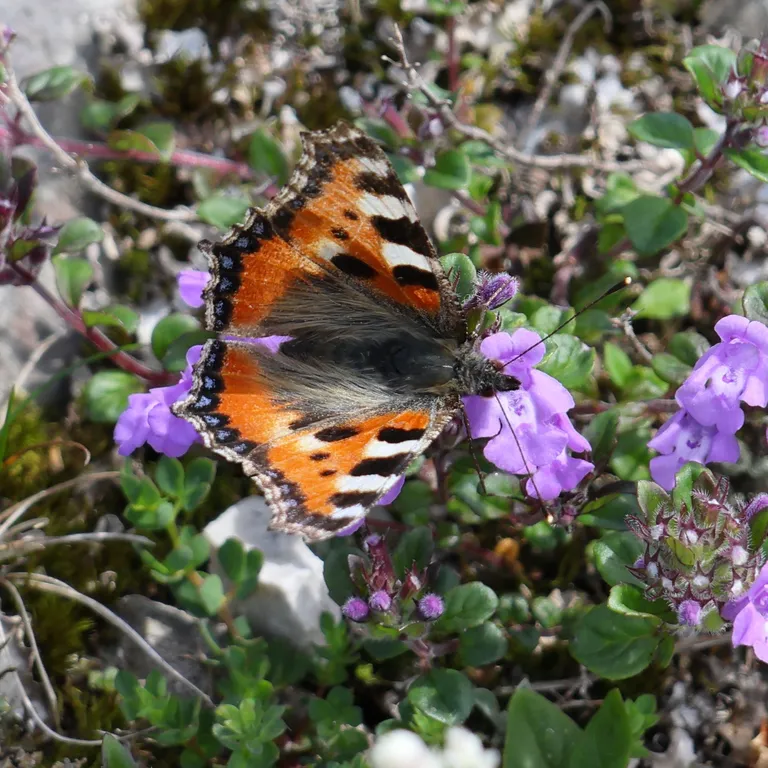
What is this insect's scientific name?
Aglais urticae
